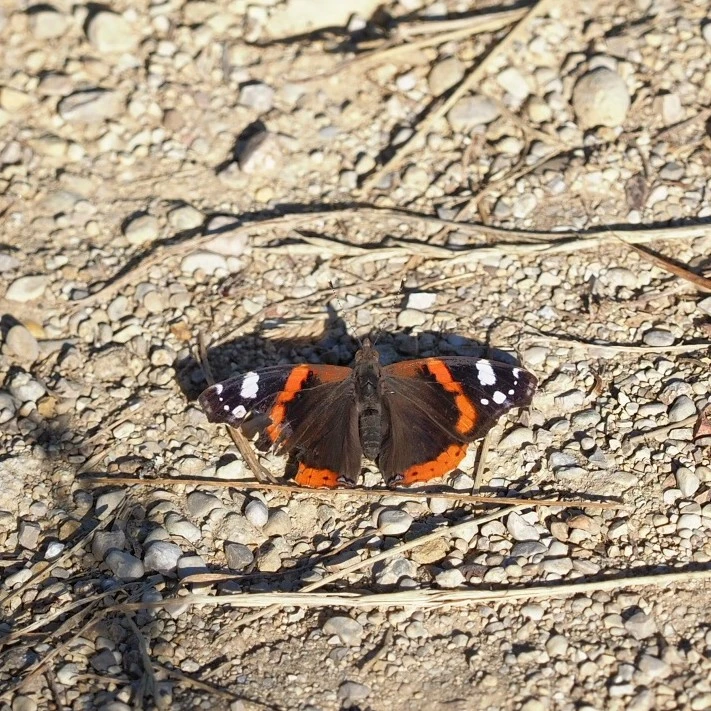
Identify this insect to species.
Vanessa atalanta
